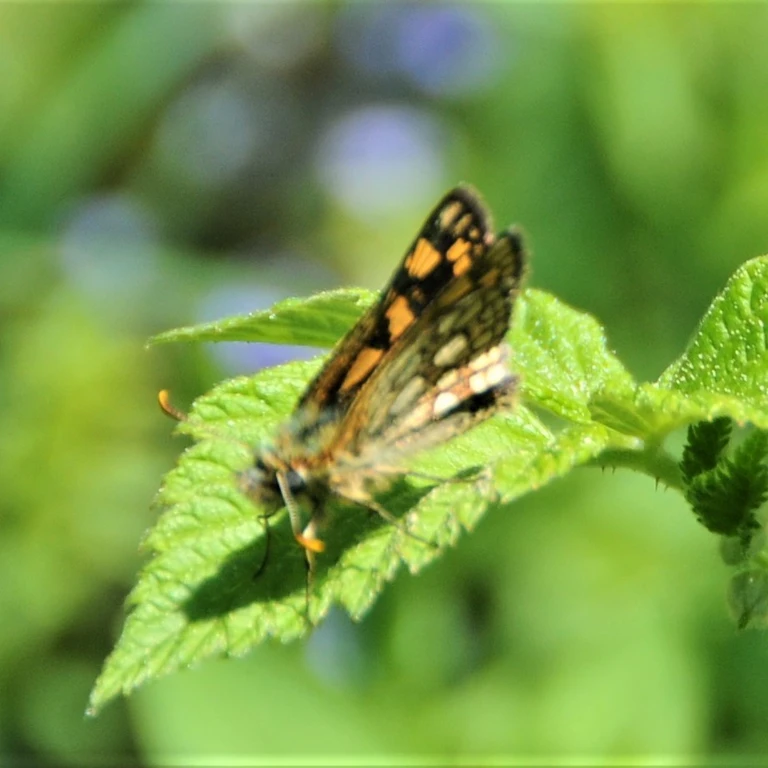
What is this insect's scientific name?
Carterocephalus palaemon
